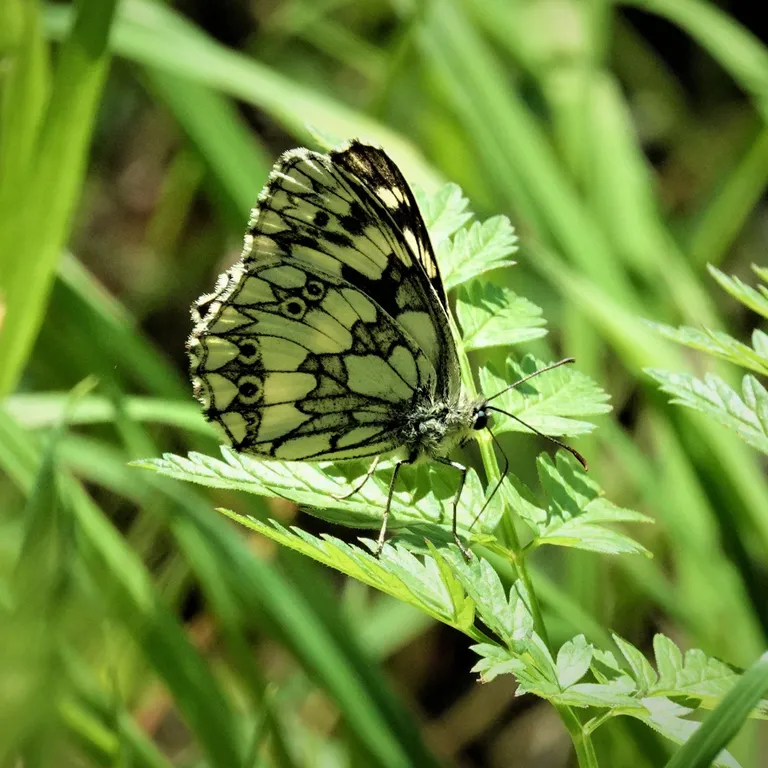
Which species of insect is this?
Melanargia galathea
